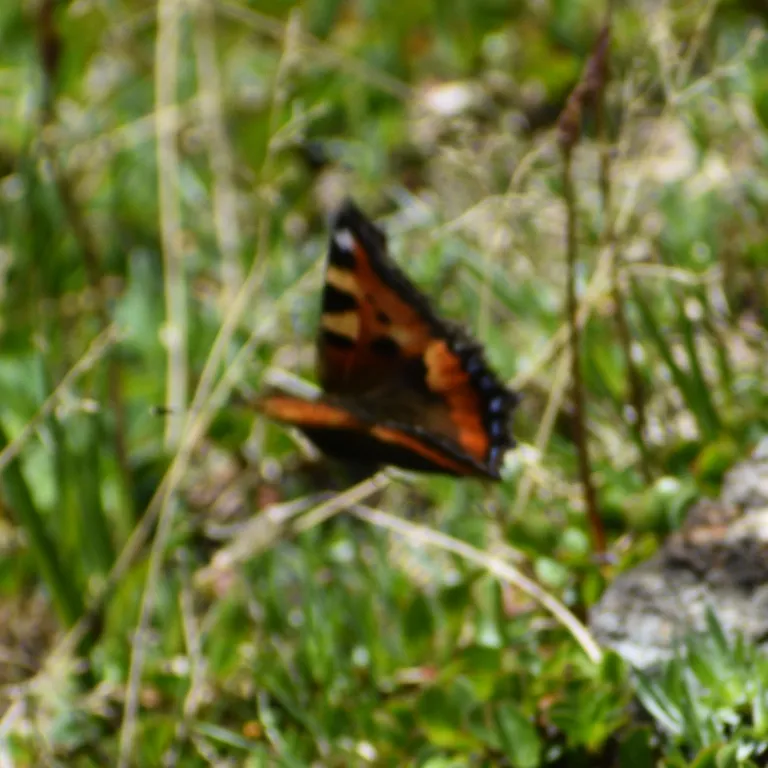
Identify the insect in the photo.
Aglais urticae
